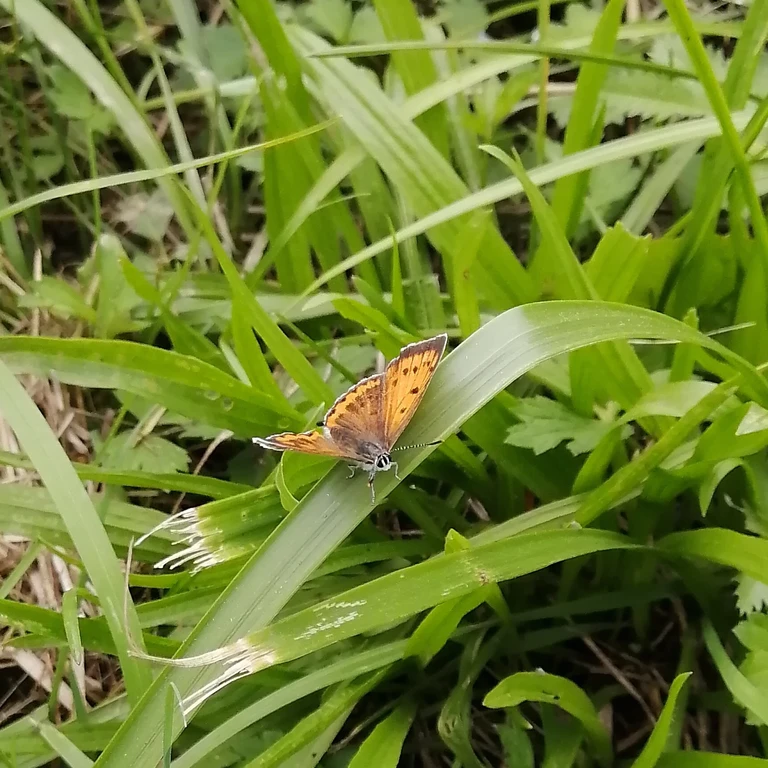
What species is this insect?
Lycaena dispar
